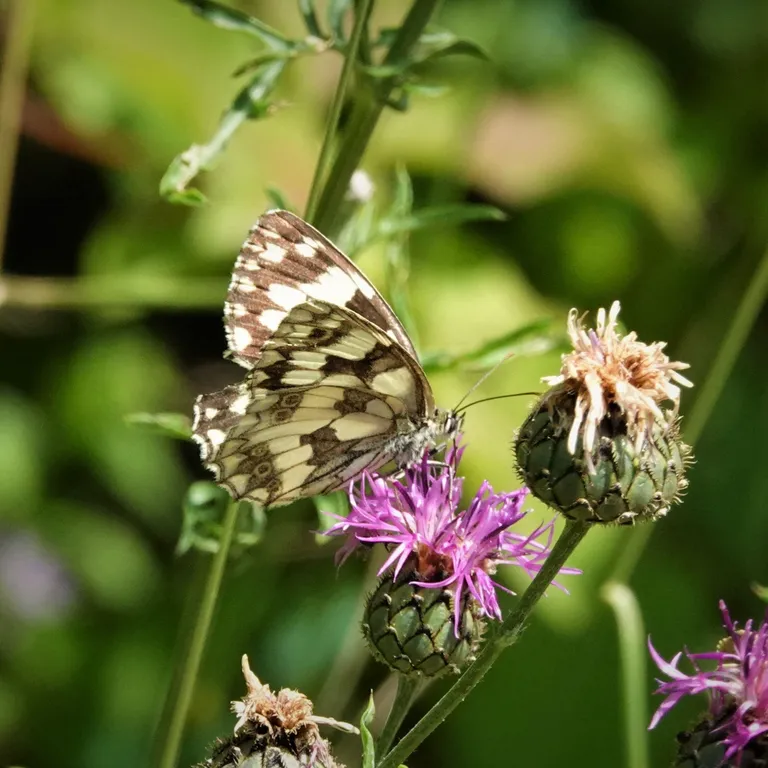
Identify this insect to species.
Melanargia galathea
